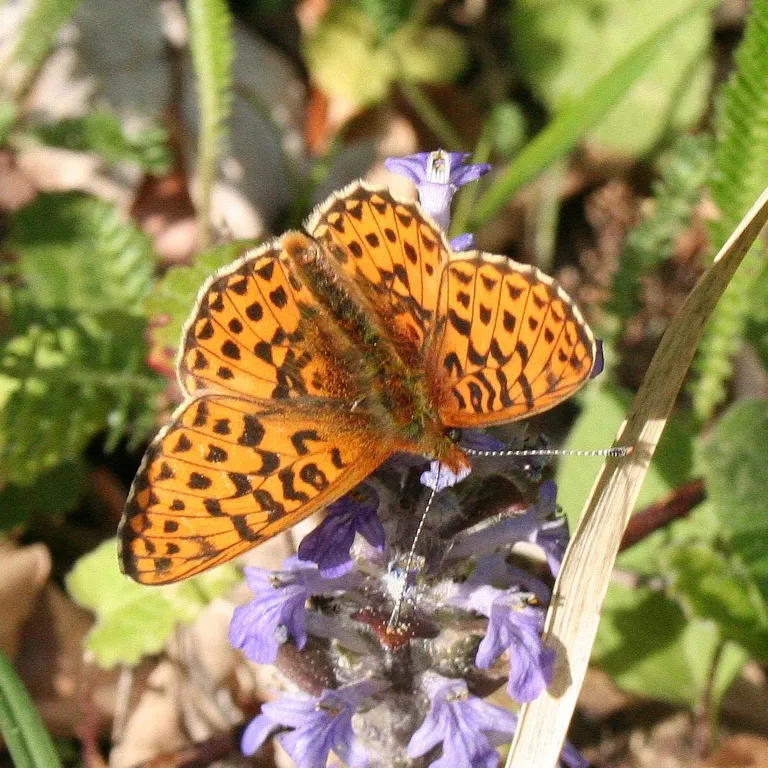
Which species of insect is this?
Boloria euphrosyne (also Clossiana euphrosyne)
